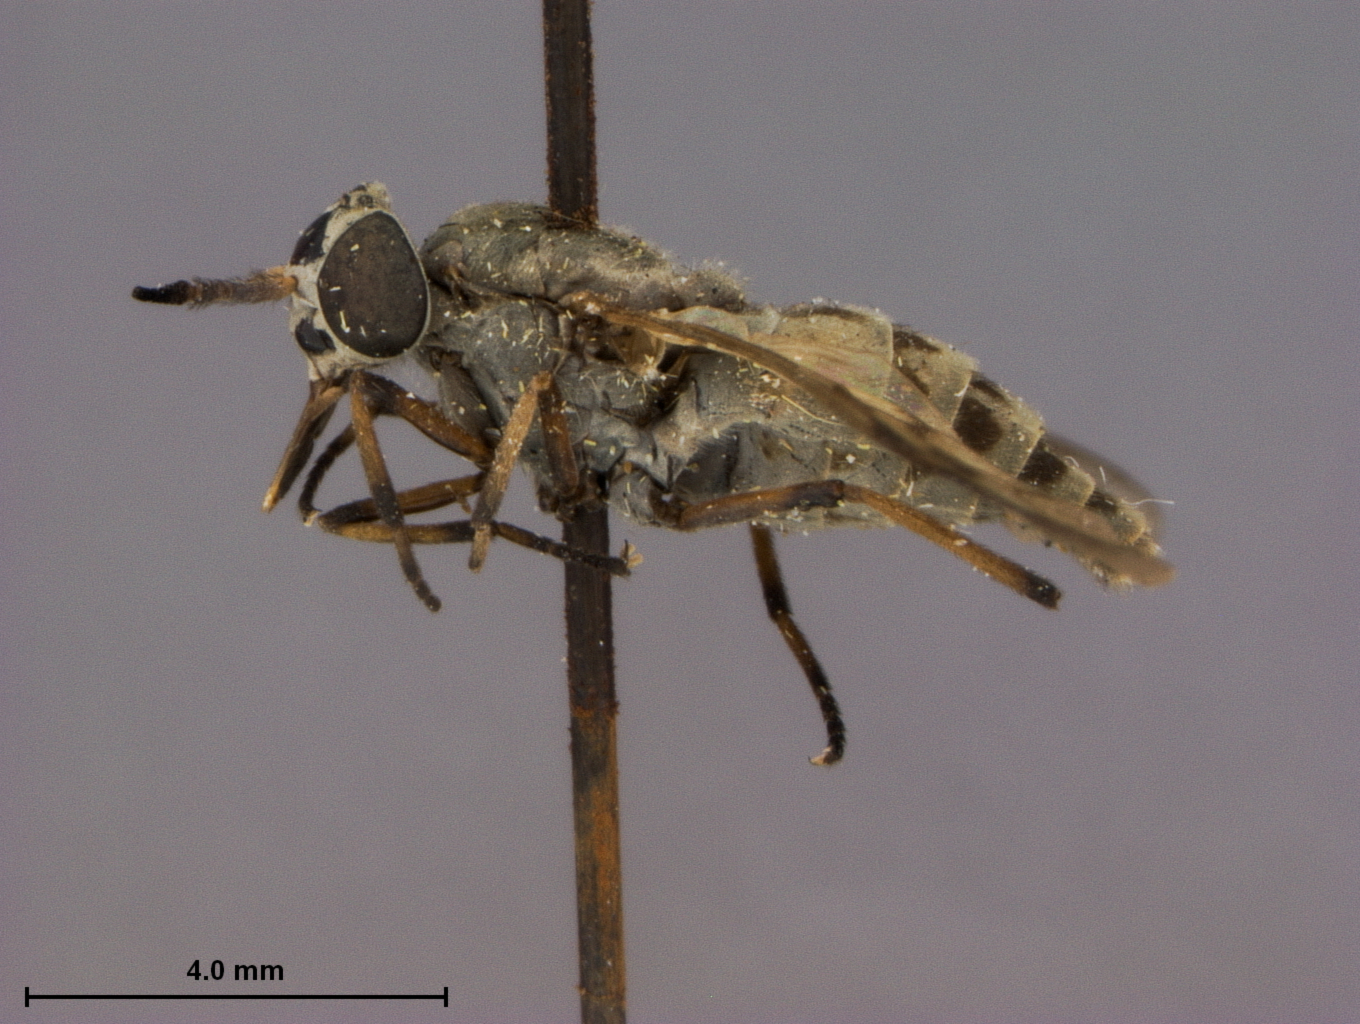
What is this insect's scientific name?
Silvius gibsoni
